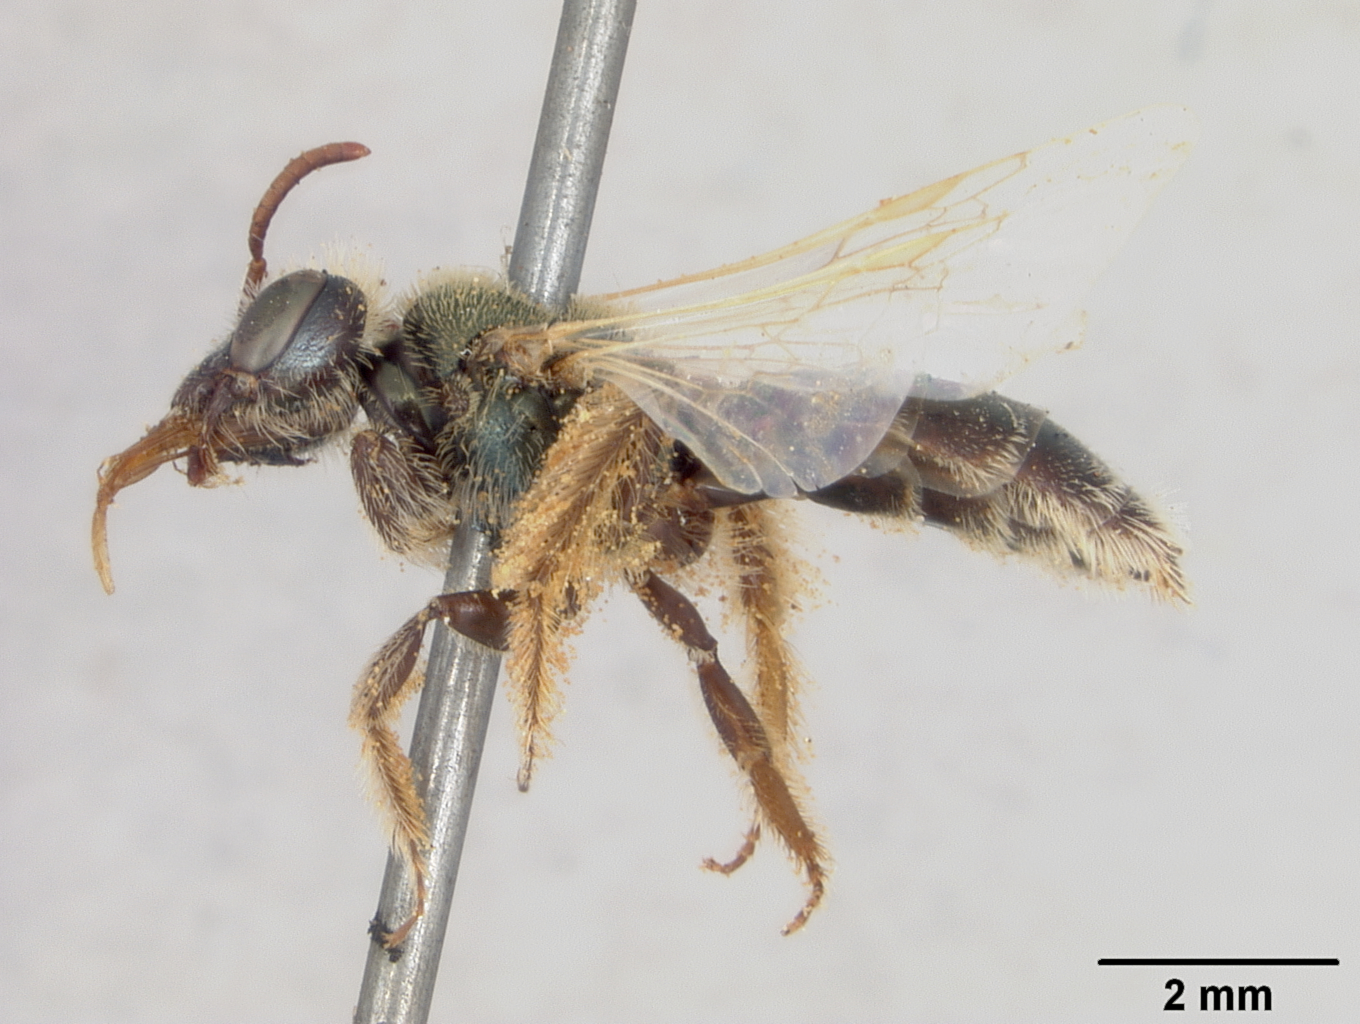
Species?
Perdita heliophila
